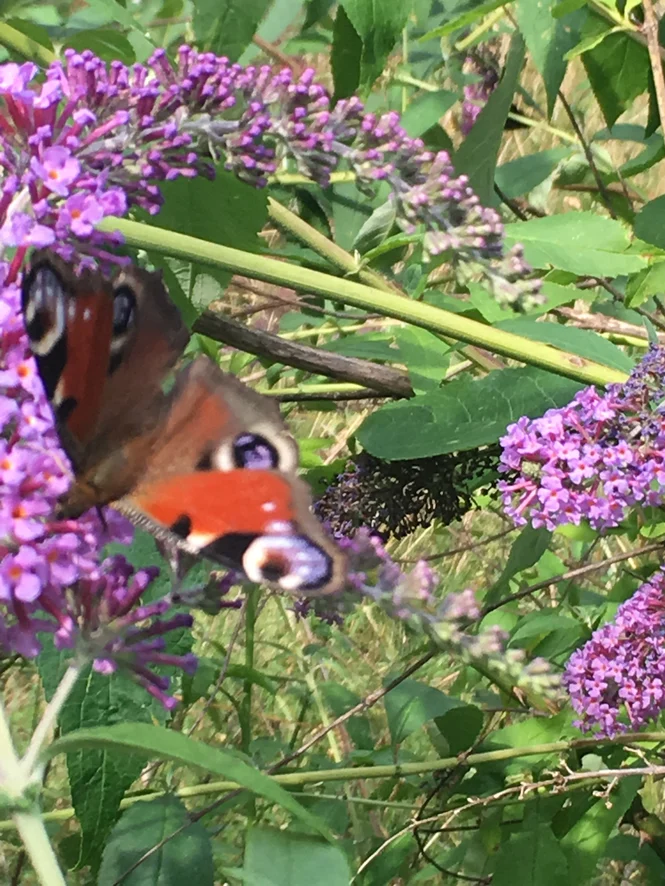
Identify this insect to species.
Aglais io
